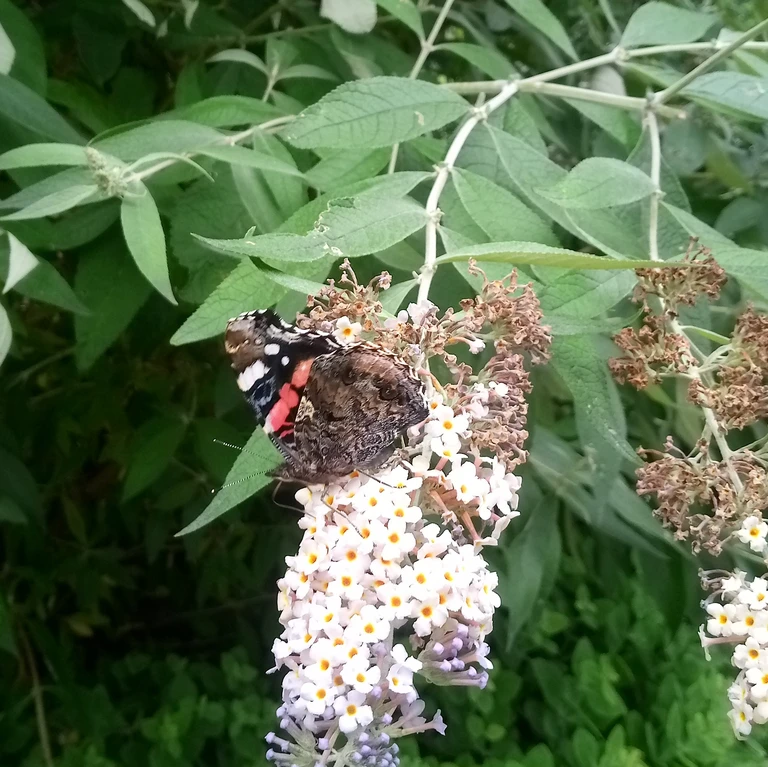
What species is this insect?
Vanessa atalanta
